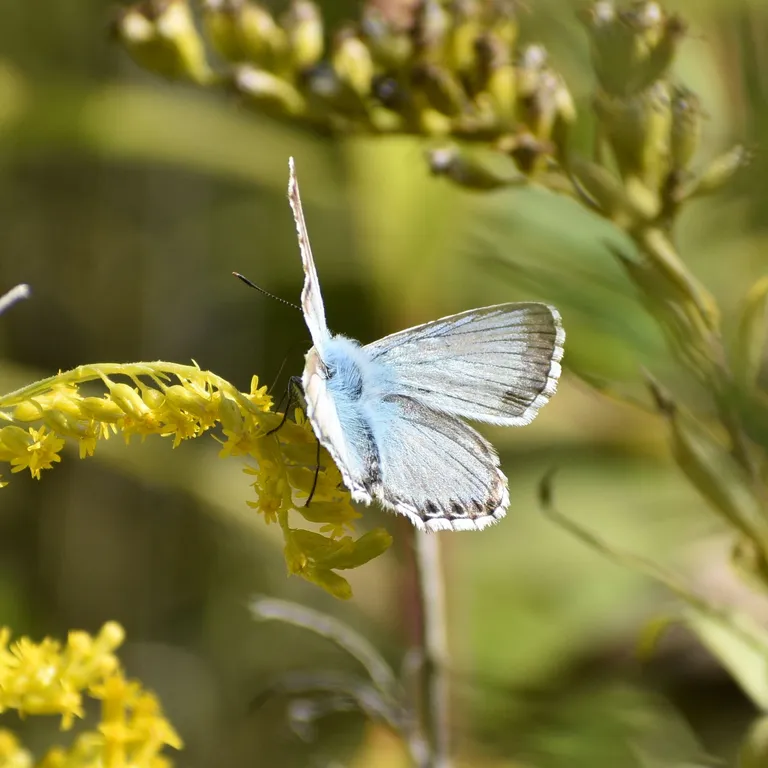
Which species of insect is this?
Lysandra coridon
